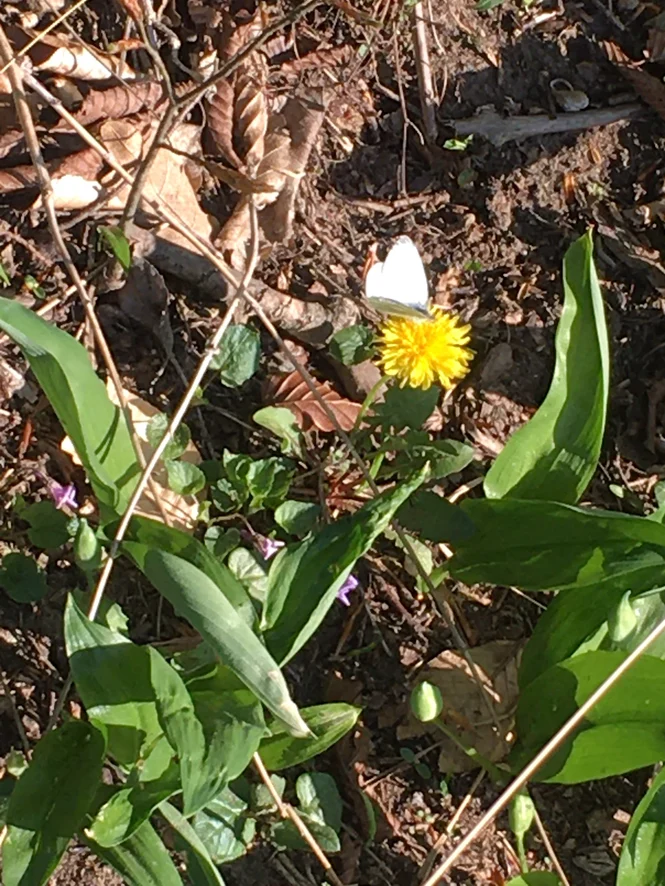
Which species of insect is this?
Pieris napi
